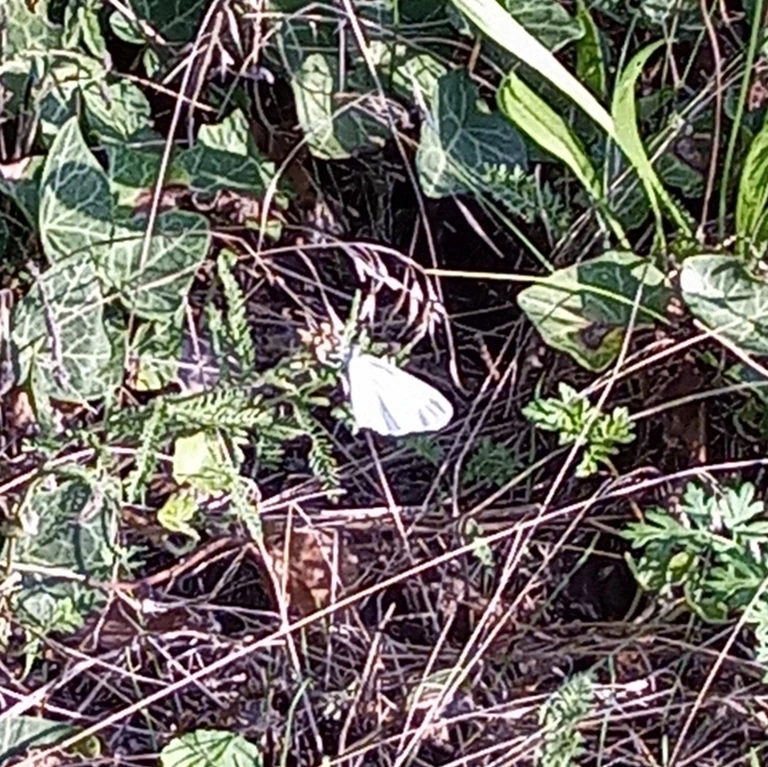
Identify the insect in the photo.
Leptidea sinapis/juvernica
